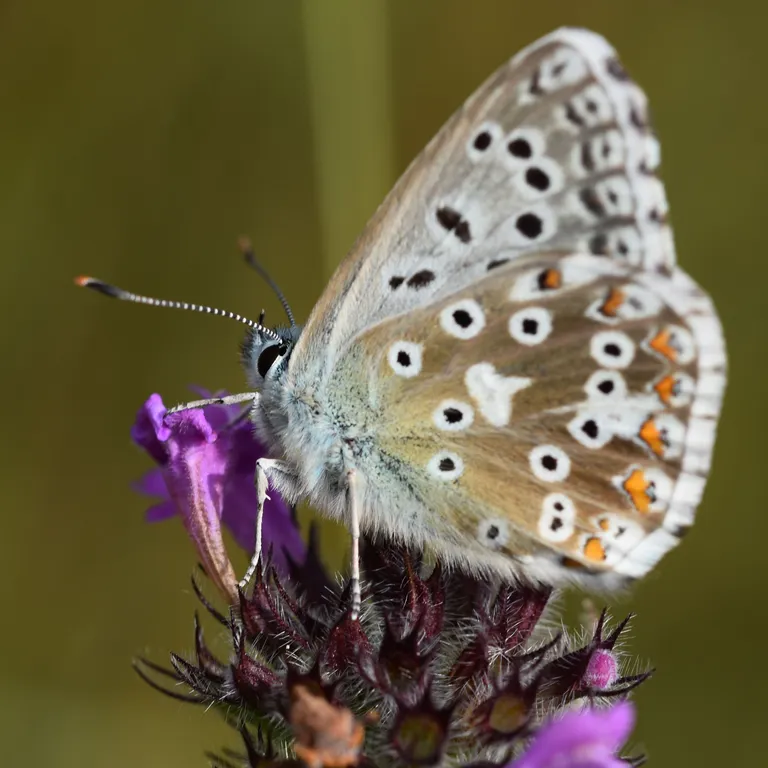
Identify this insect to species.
Lysandra coridon
